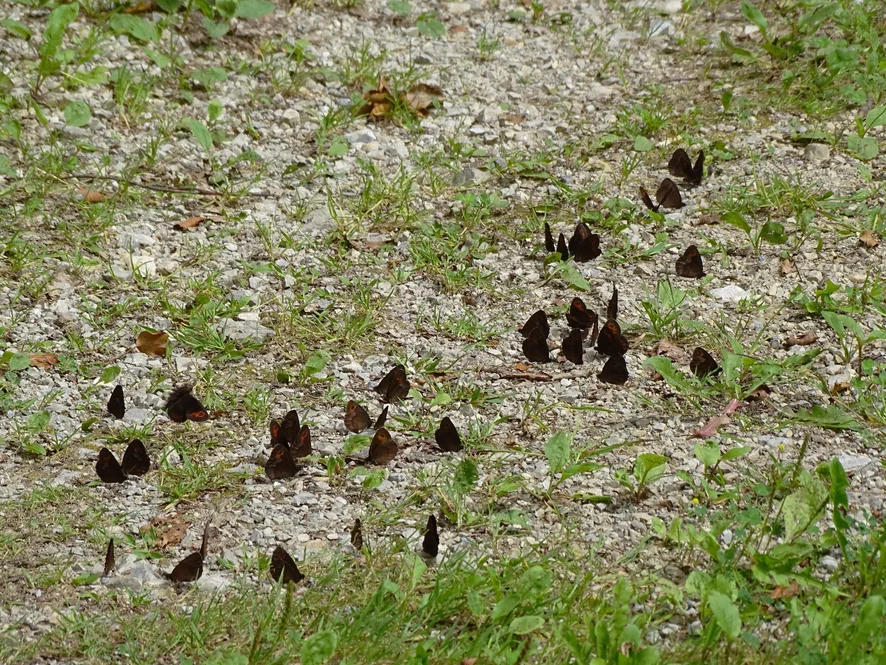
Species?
Erebia aethiops
